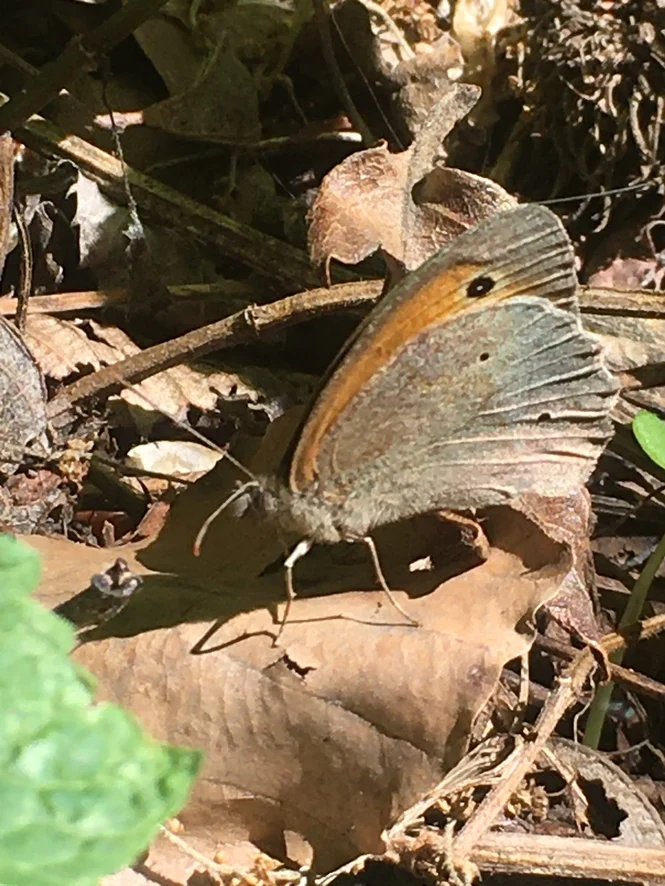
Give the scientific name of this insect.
Maniola jurtina
